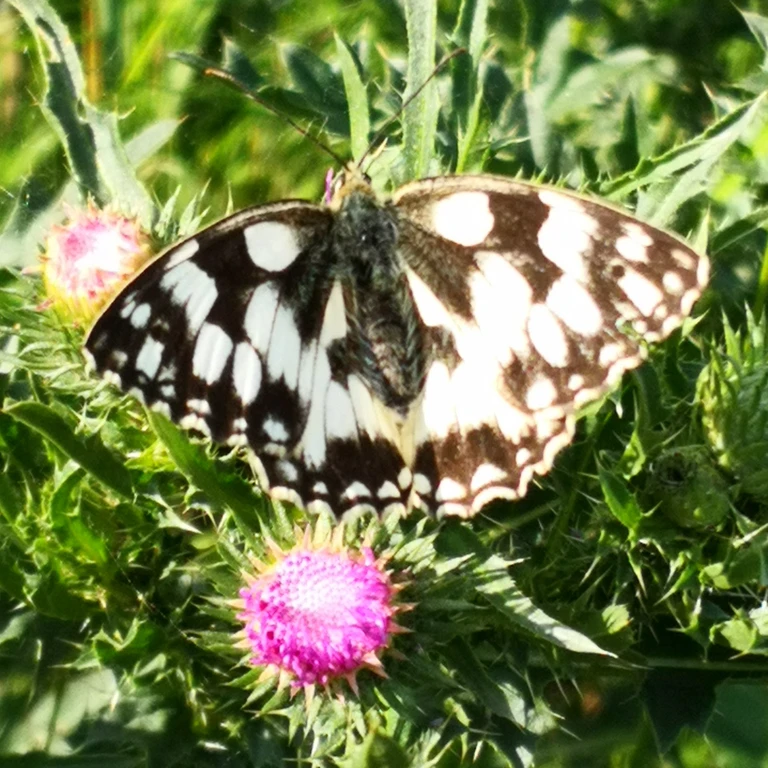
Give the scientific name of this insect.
Melanargia galathea
